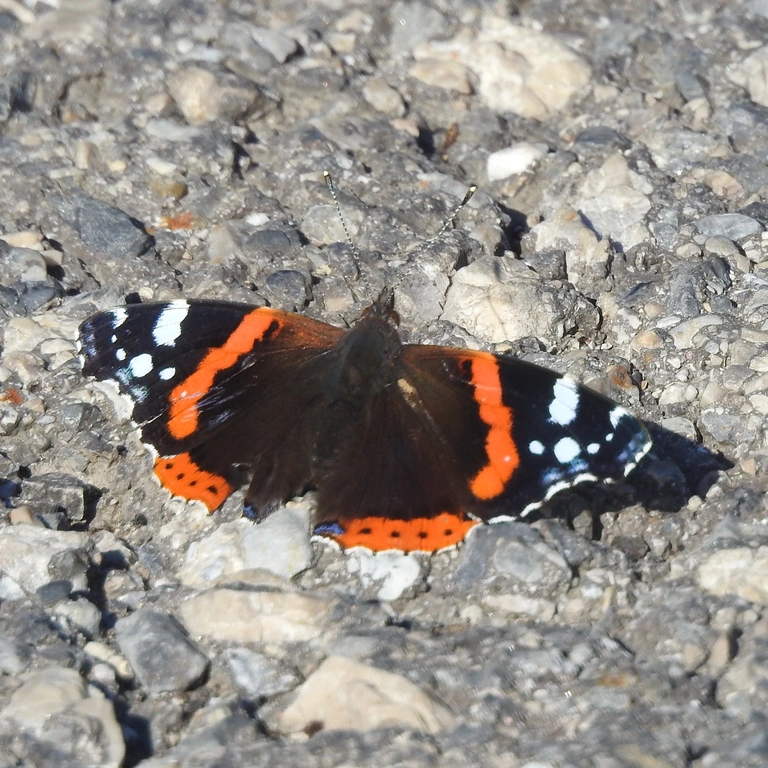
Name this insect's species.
Vanessa atalanta
